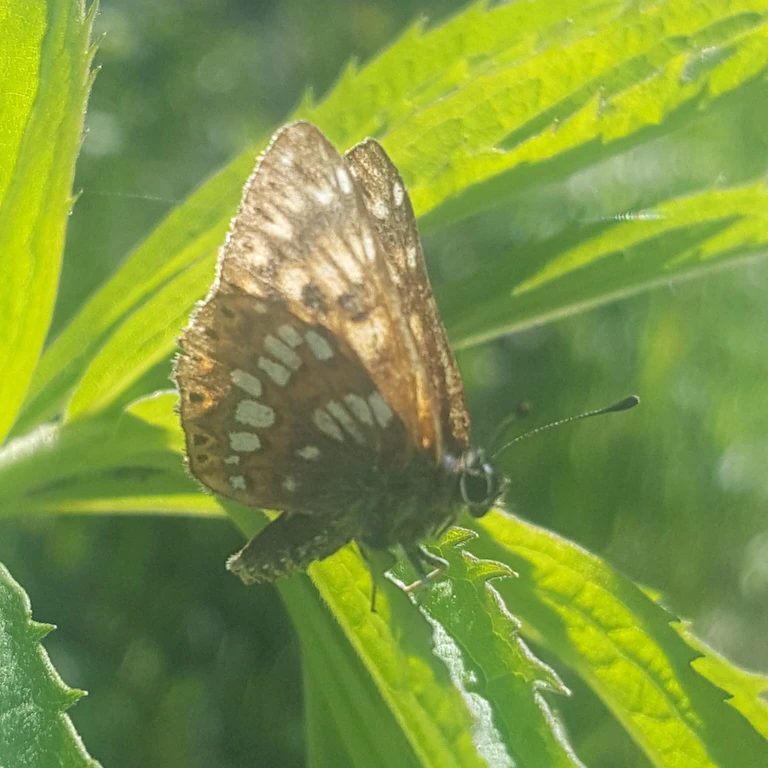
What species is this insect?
Hamearis lucina
